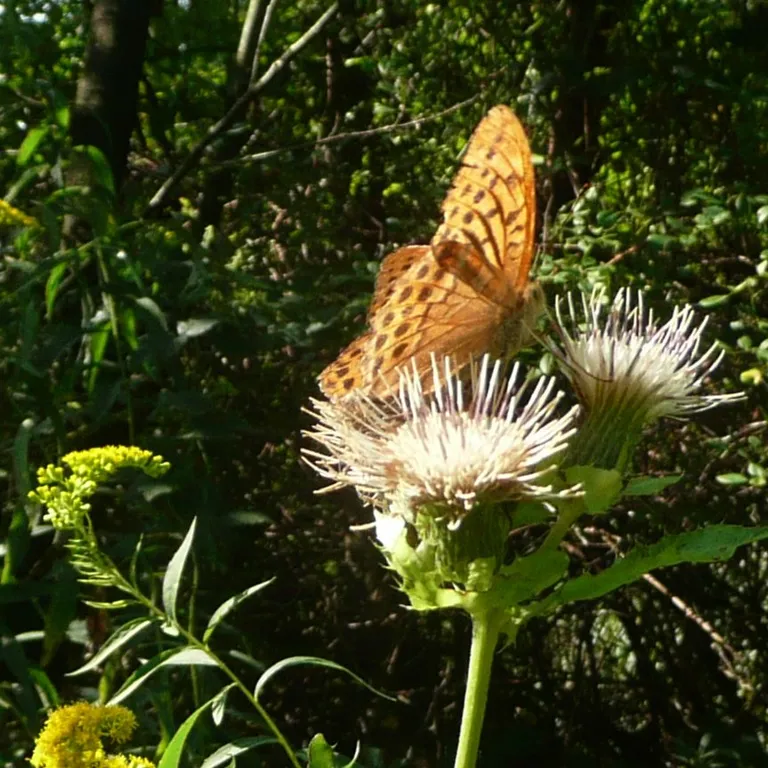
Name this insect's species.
Argynnis paphia
